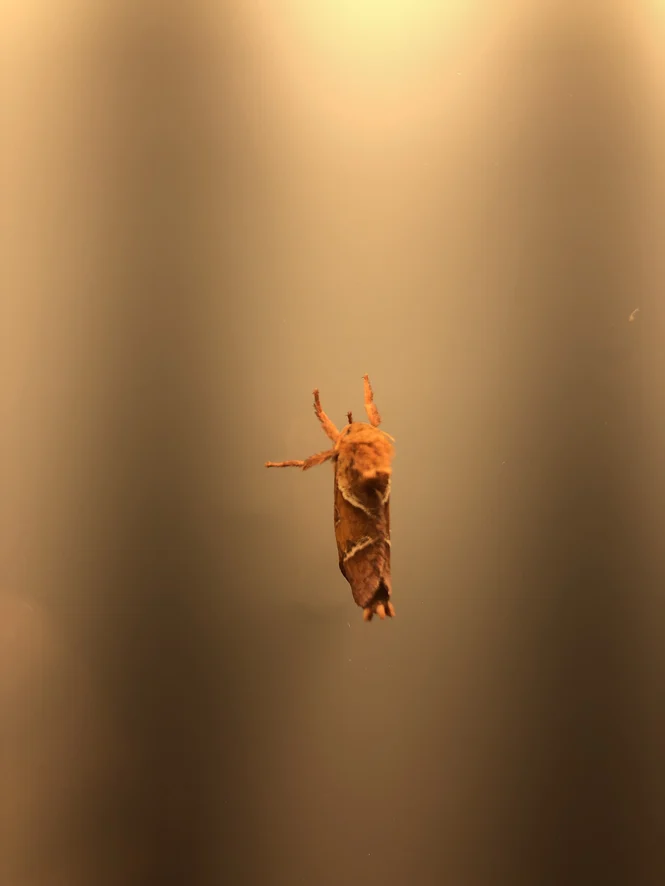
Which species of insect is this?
Triodia sylvina
